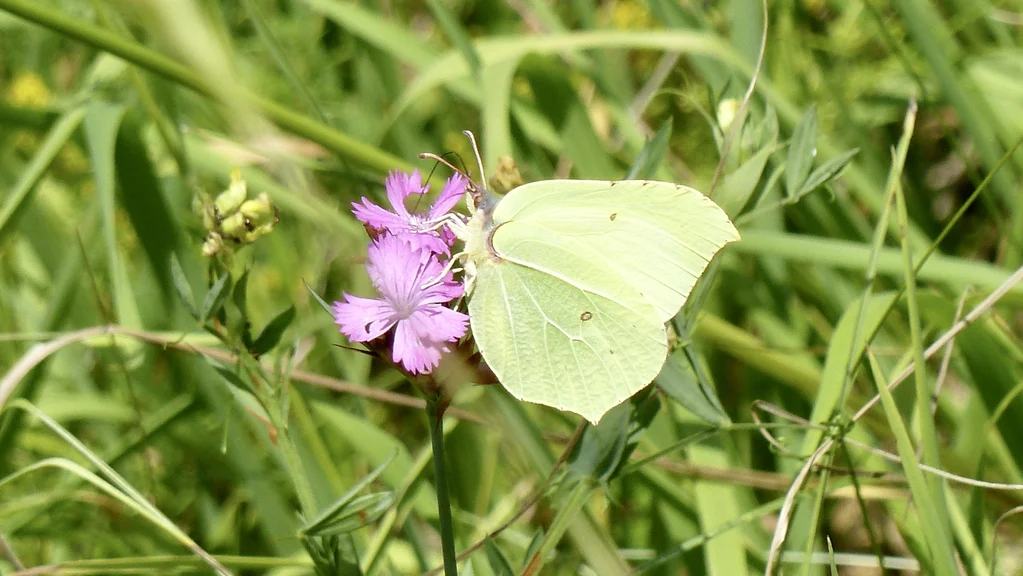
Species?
Gonepteryx rhamni
